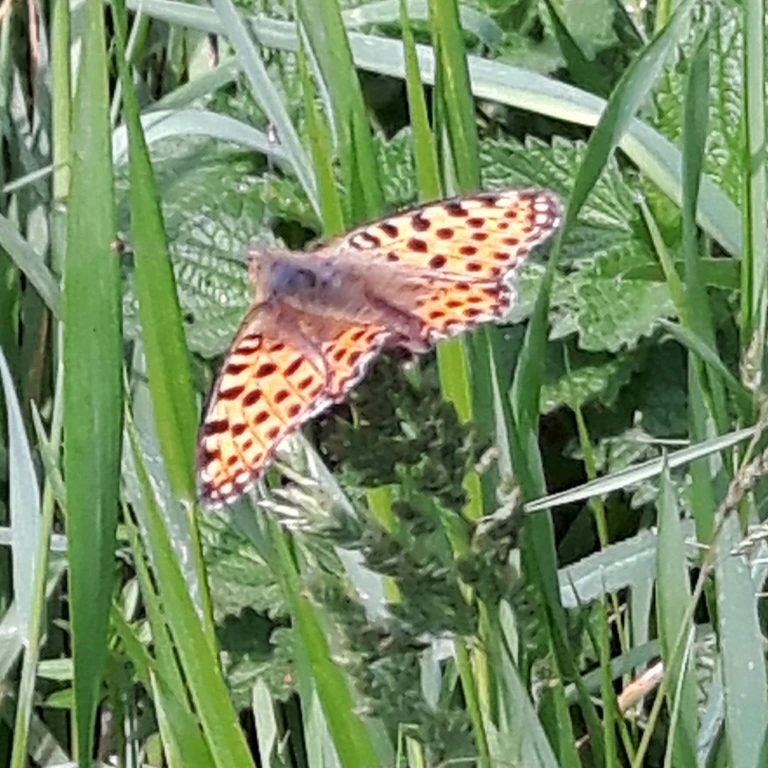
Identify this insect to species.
Issoria lathonia
